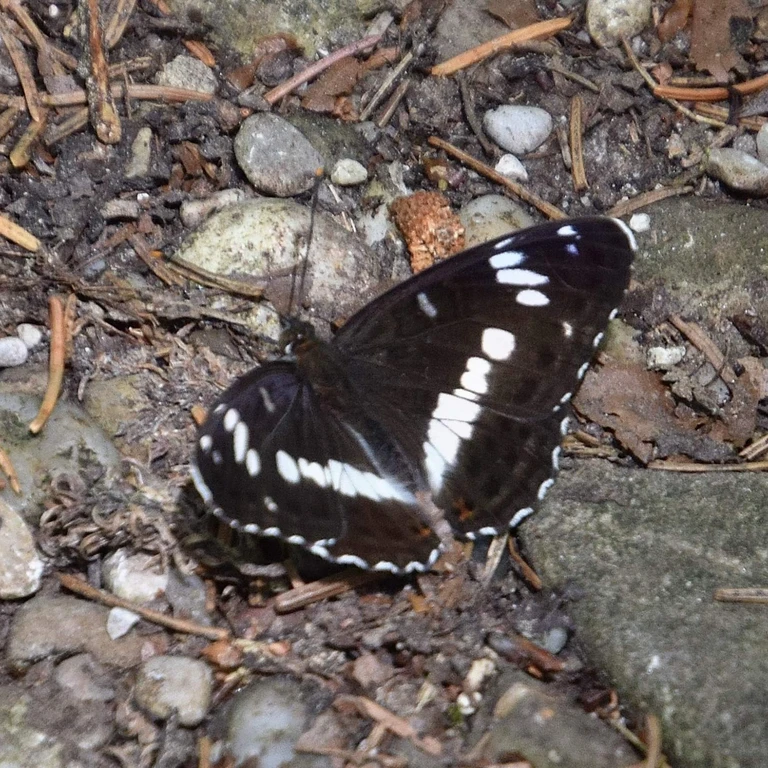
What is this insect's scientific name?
Limenitis camilla (also Ladoga camilla)
